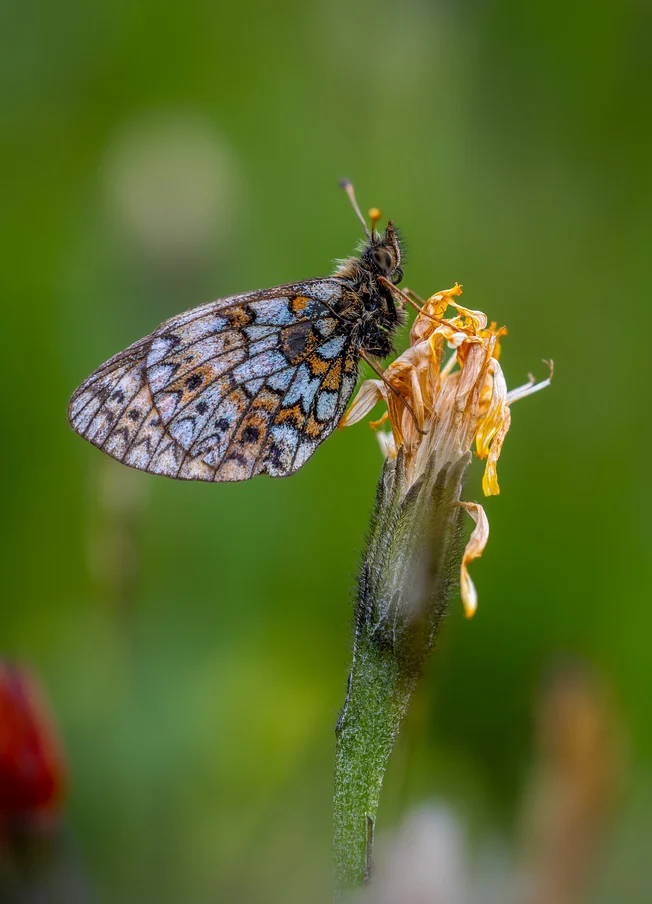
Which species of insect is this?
Boloria selene
